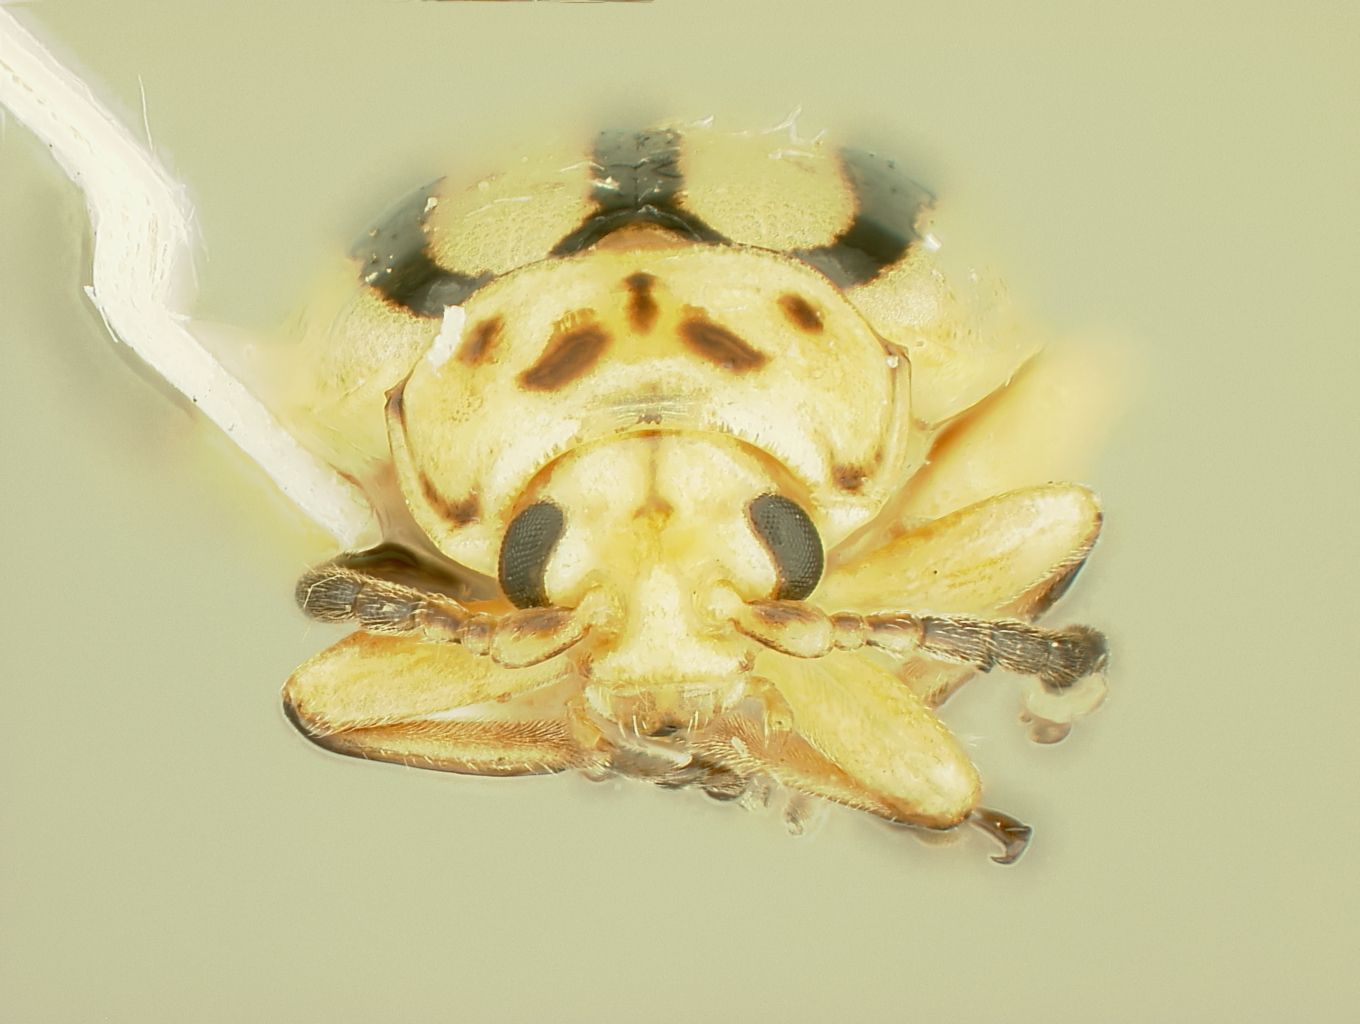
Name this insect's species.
Disonycha comma
